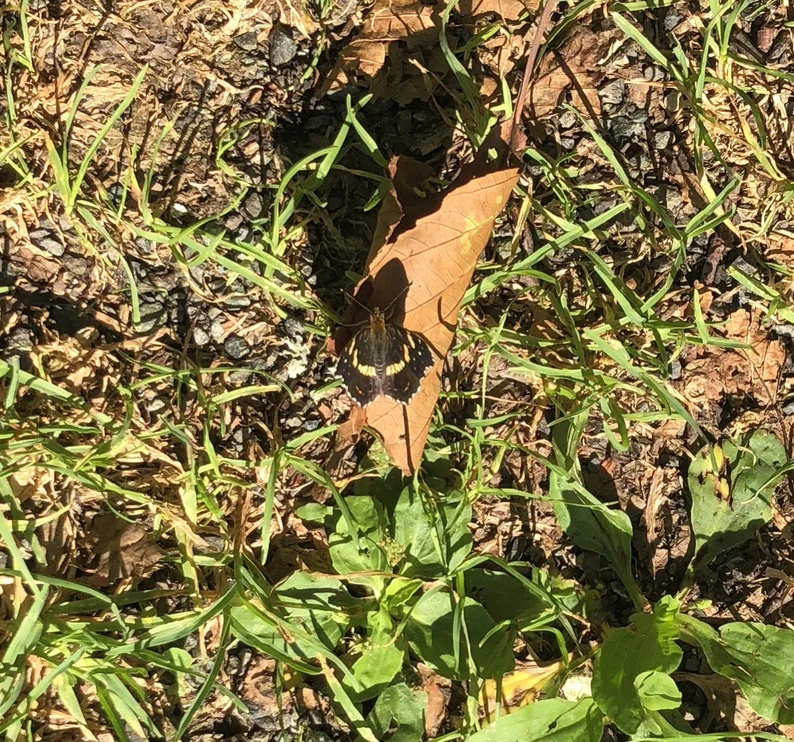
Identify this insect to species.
Araschnia levana
